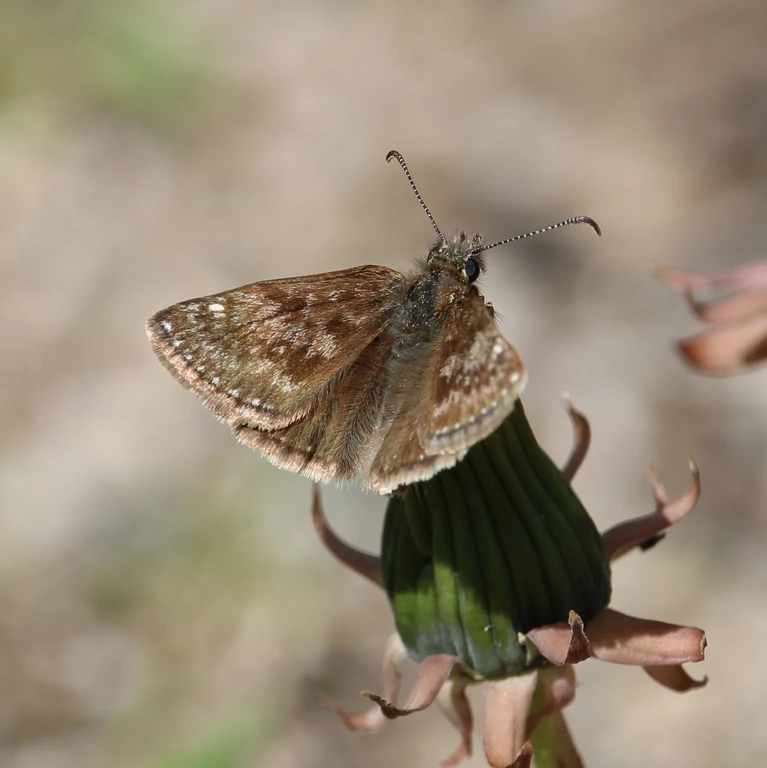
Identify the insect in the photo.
Erynnis tages
